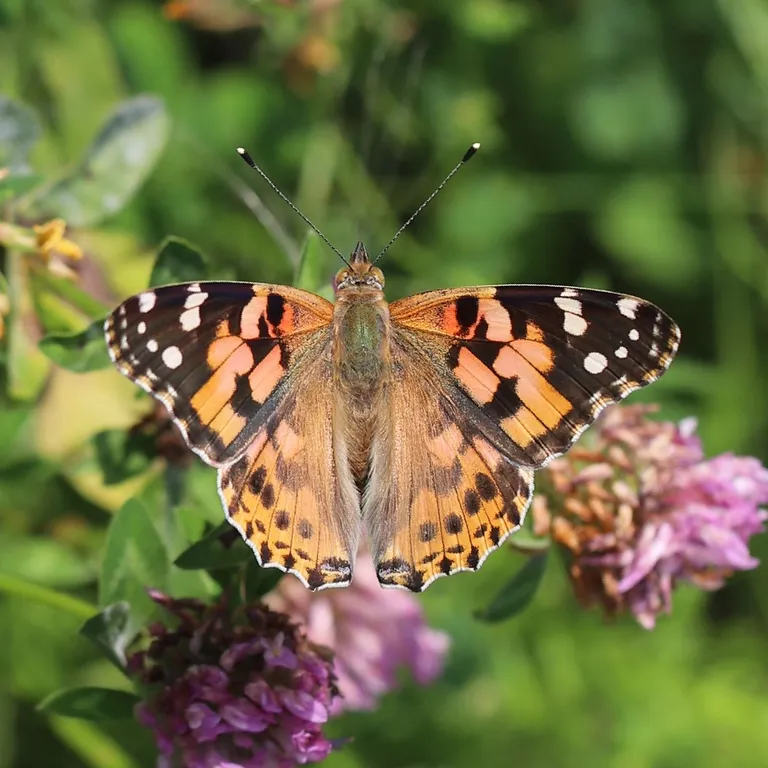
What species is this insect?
Vanessa cardui
